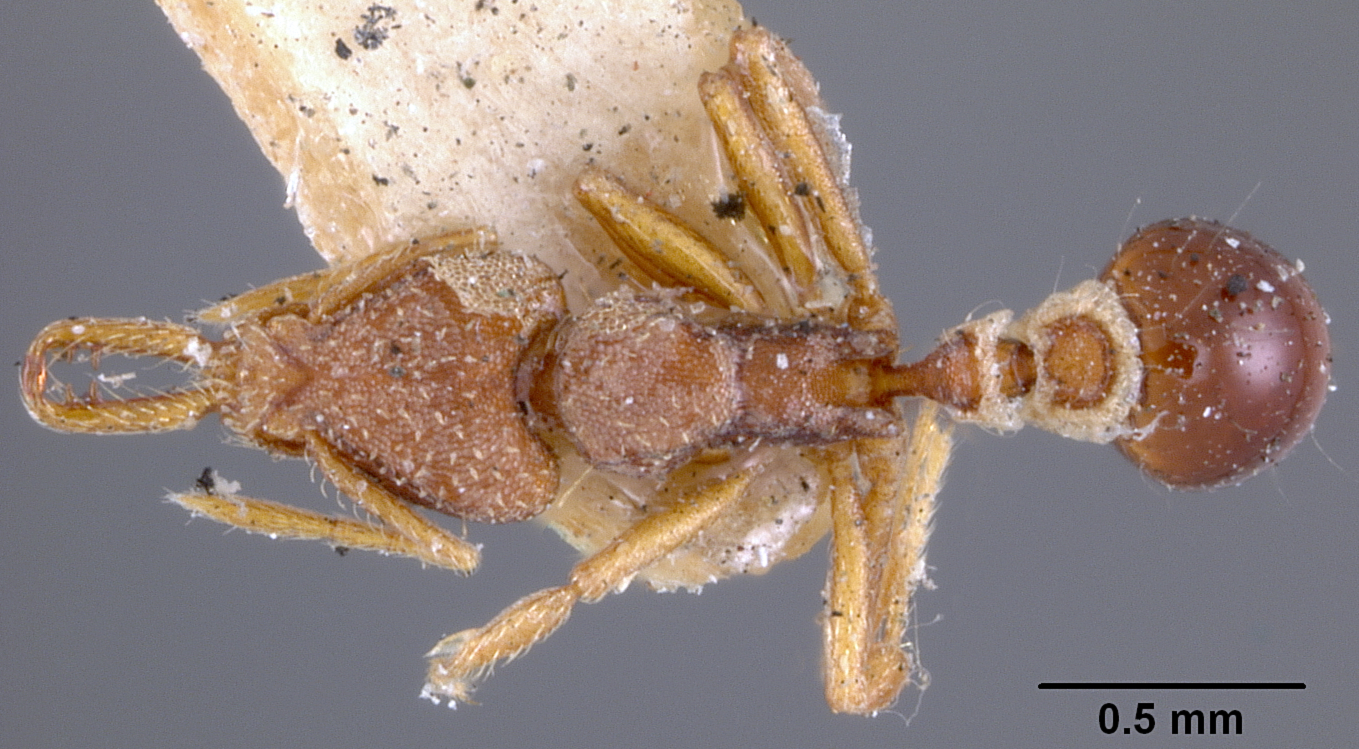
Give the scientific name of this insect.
Strumigenys tridens
